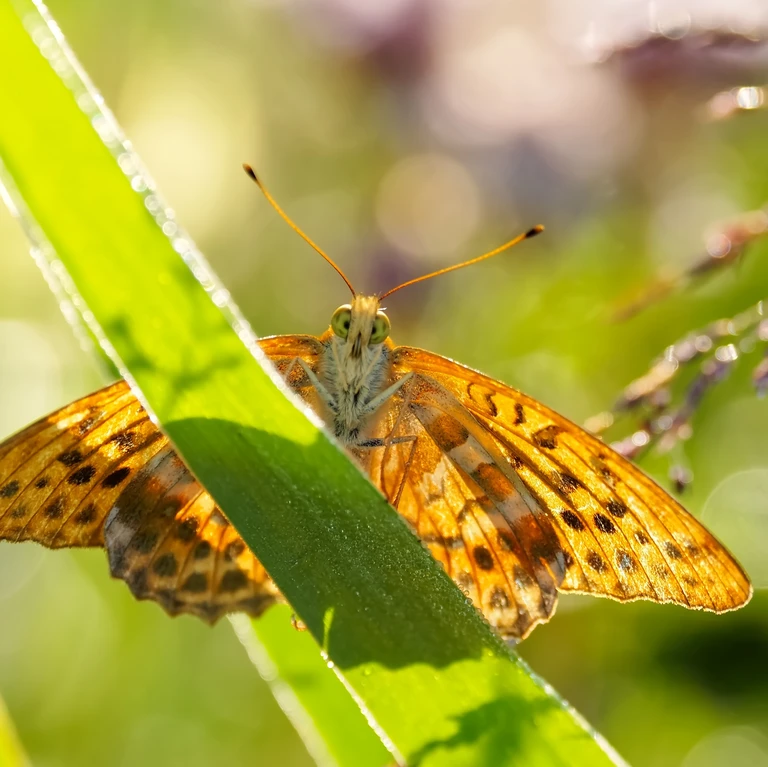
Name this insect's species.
Argynnis paphia
